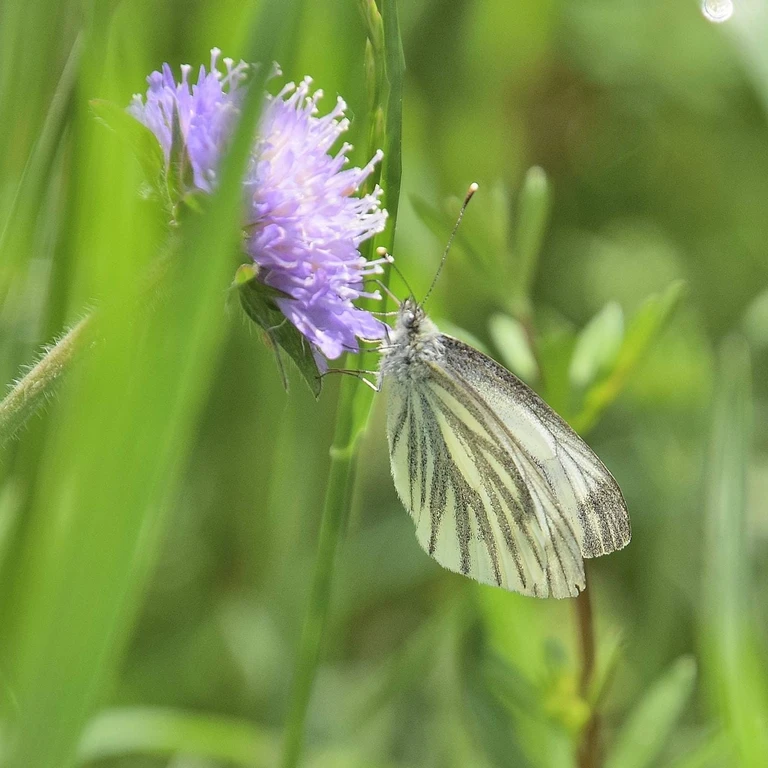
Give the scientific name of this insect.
Pieris napi
